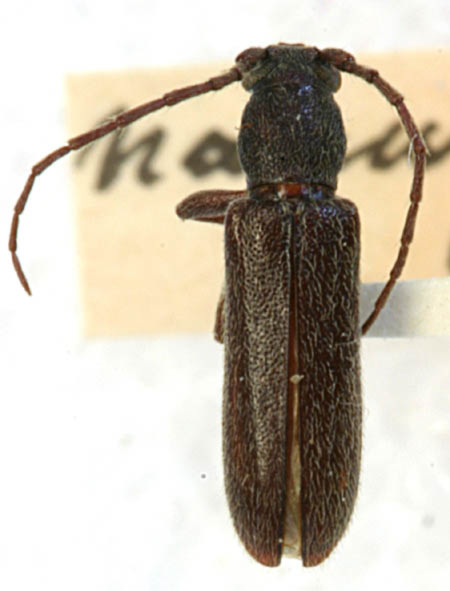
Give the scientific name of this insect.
Anoplium nanulum (also Anelaphus tuckeri)
